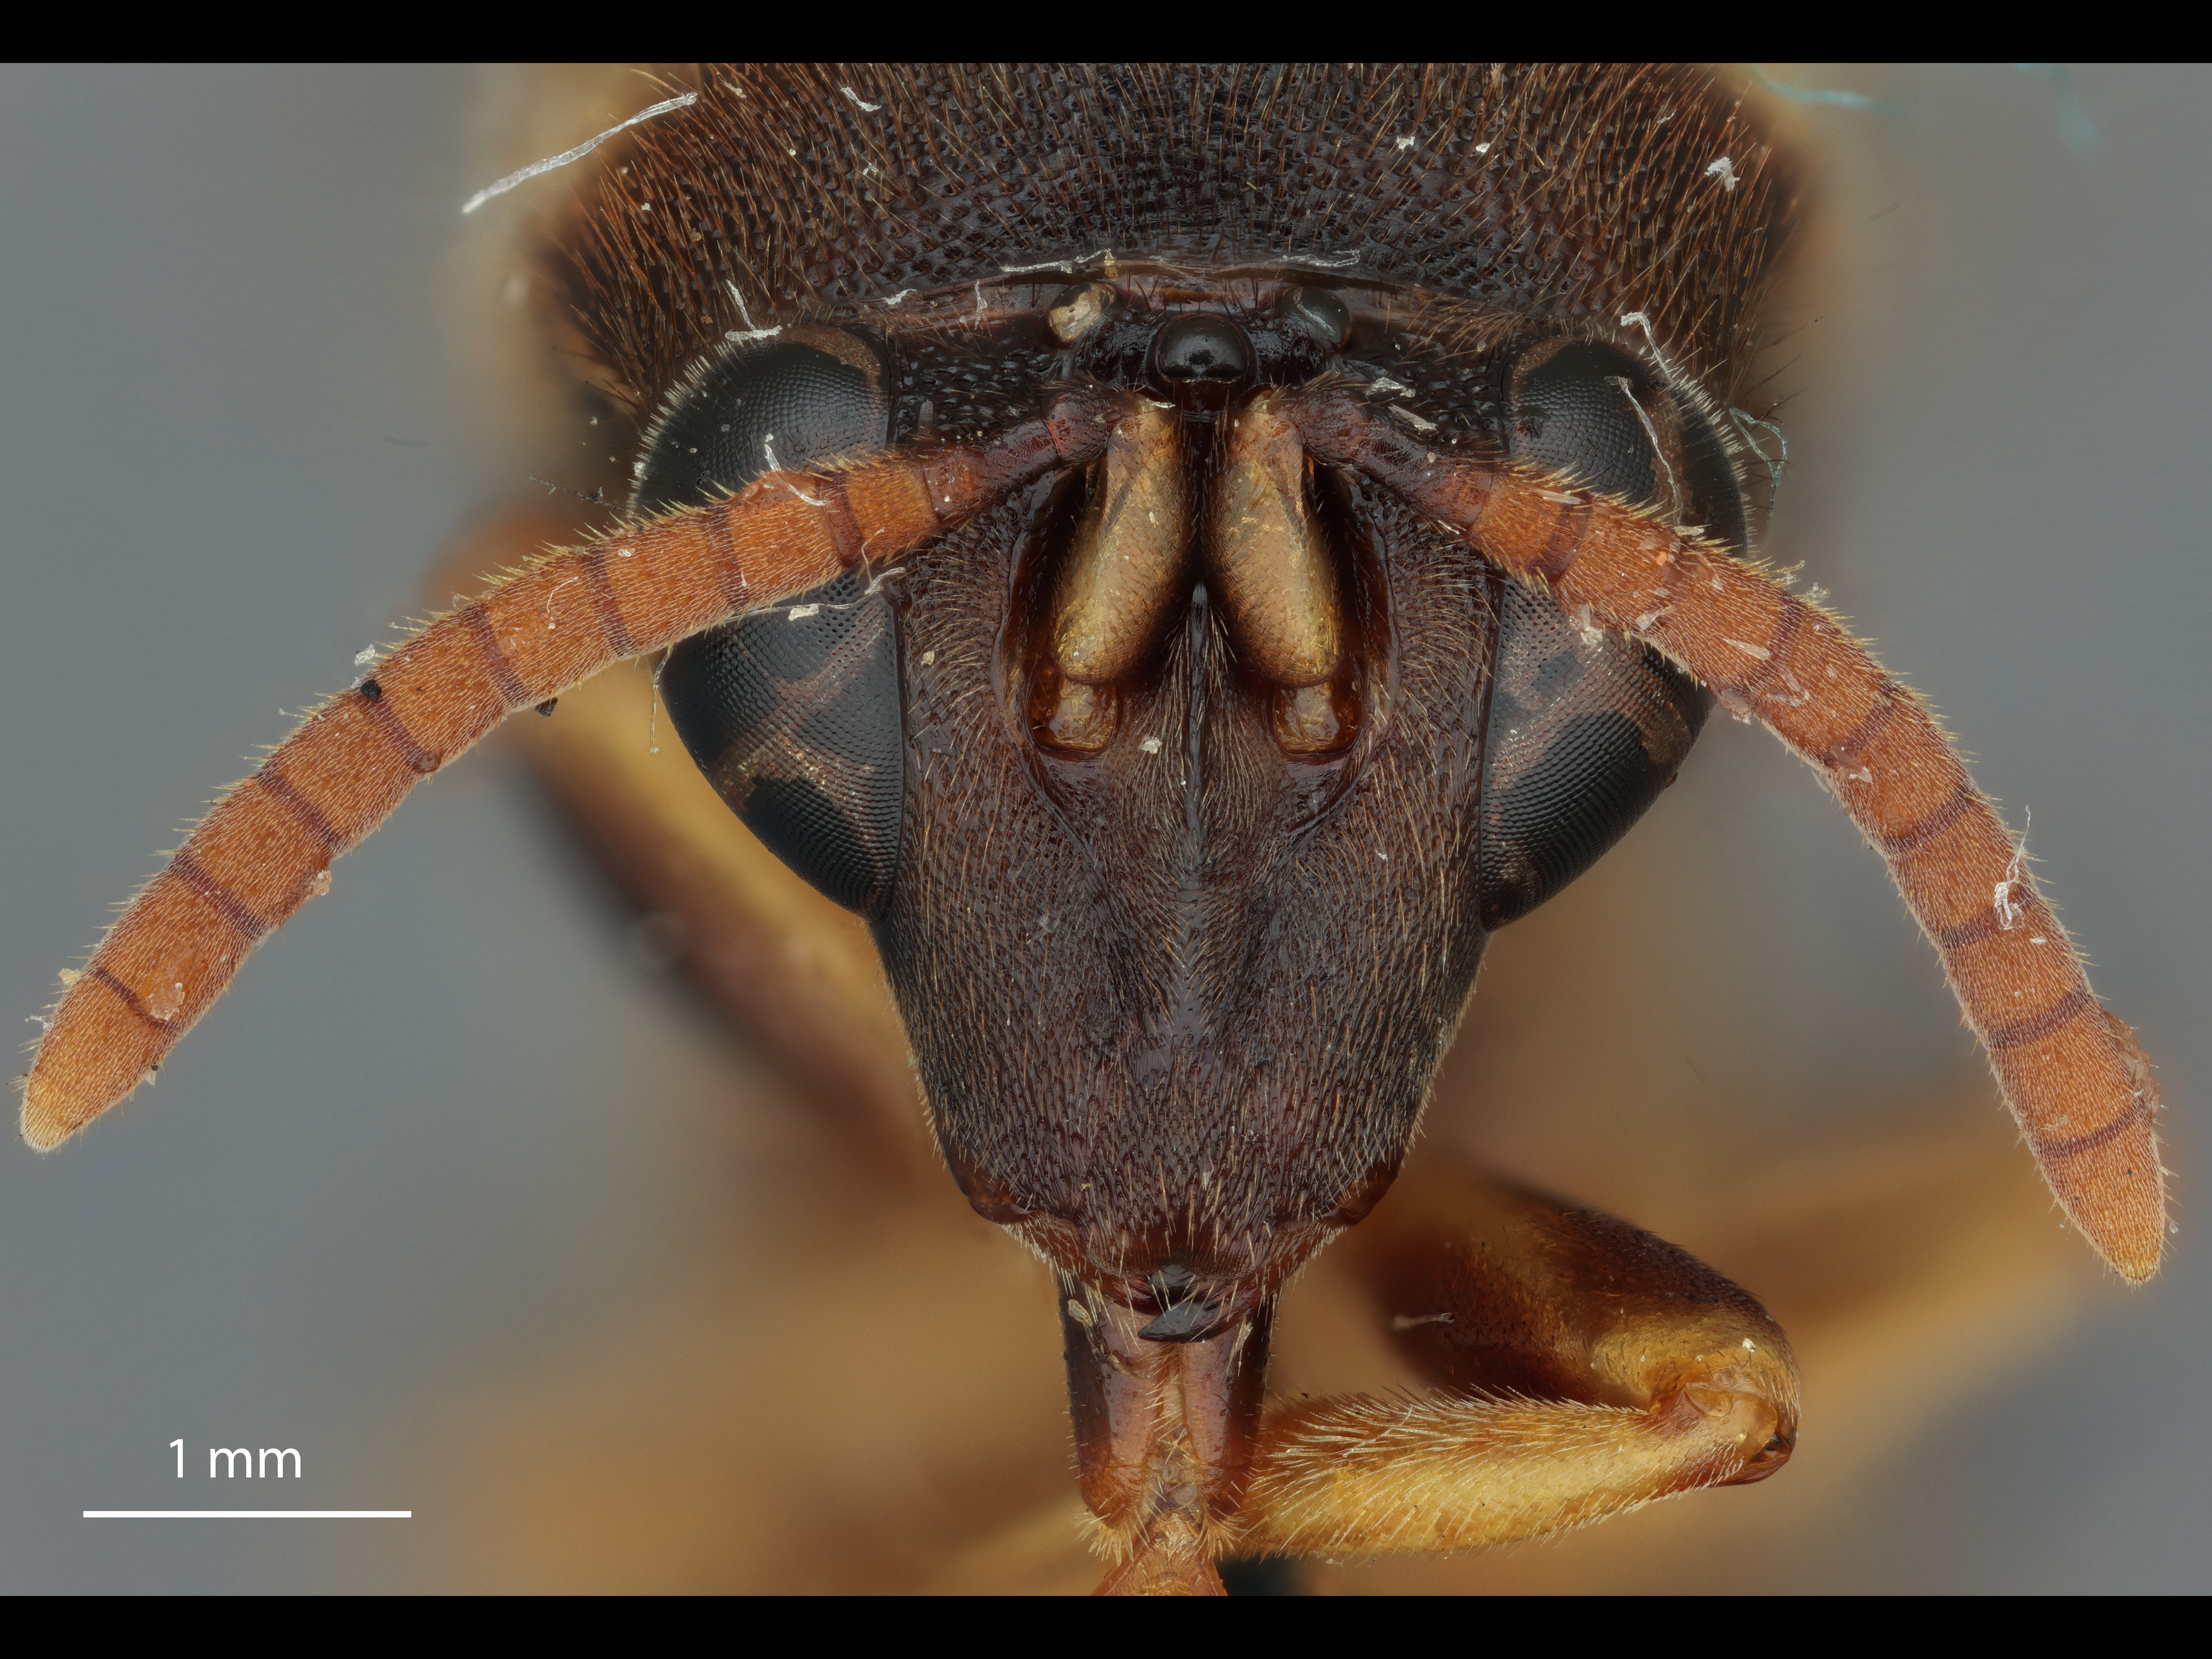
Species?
Polistomorpha atrata
